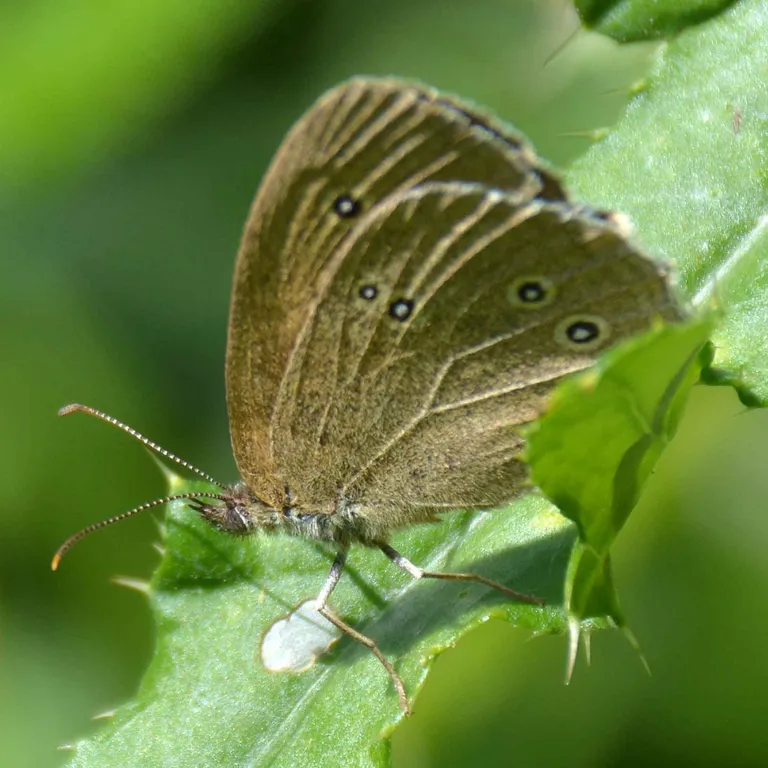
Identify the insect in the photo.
Aphantopus hyperantus
